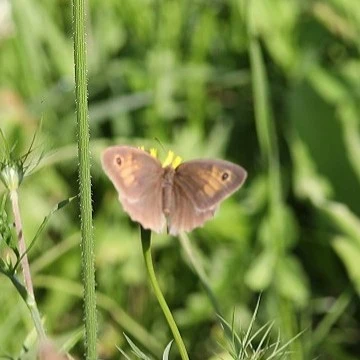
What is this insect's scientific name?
Maniola jurtina
